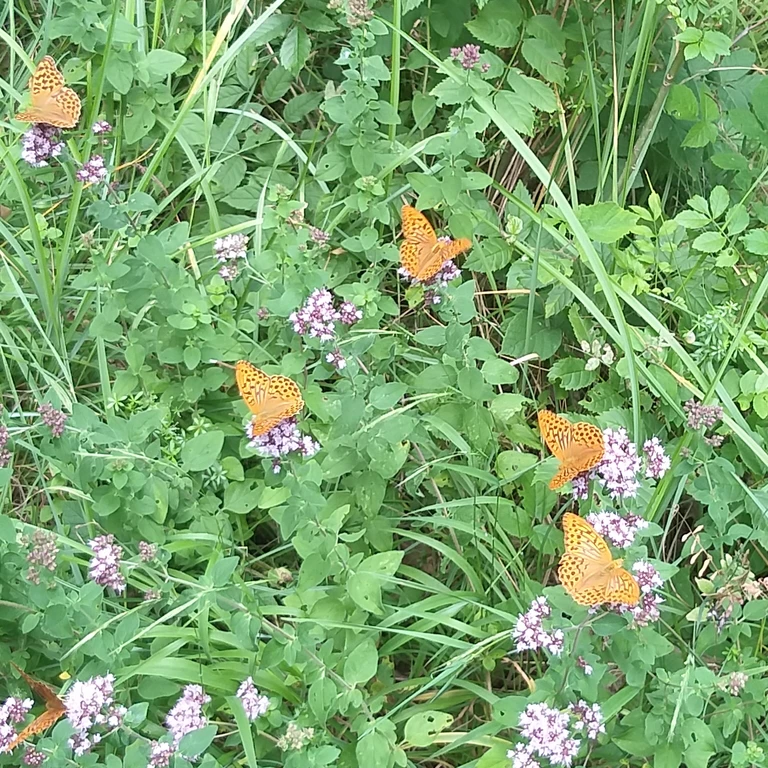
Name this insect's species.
Argynnis paphia
